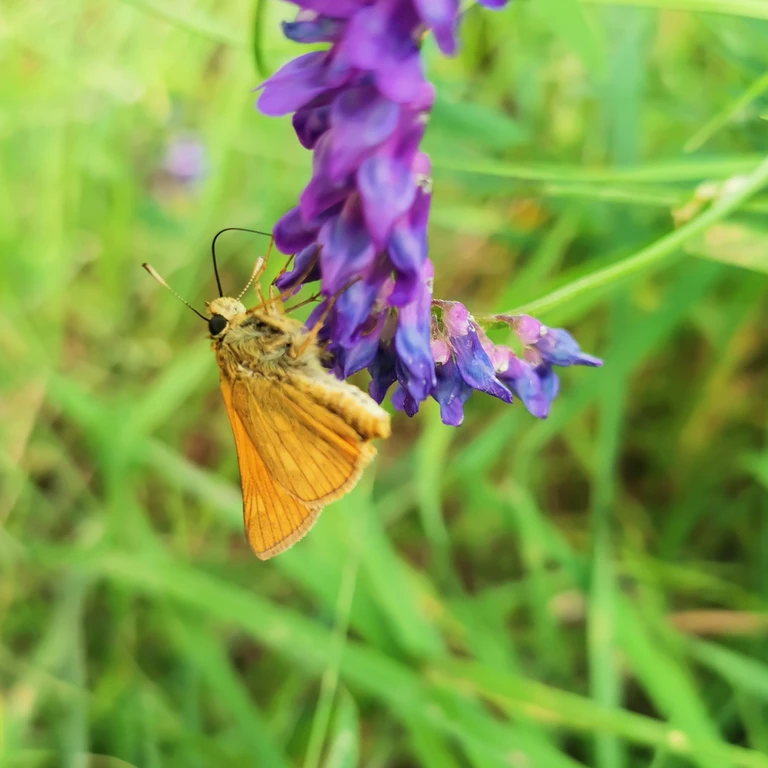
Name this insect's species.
Ochlodes sylvanus (also Ochlodes venata)
